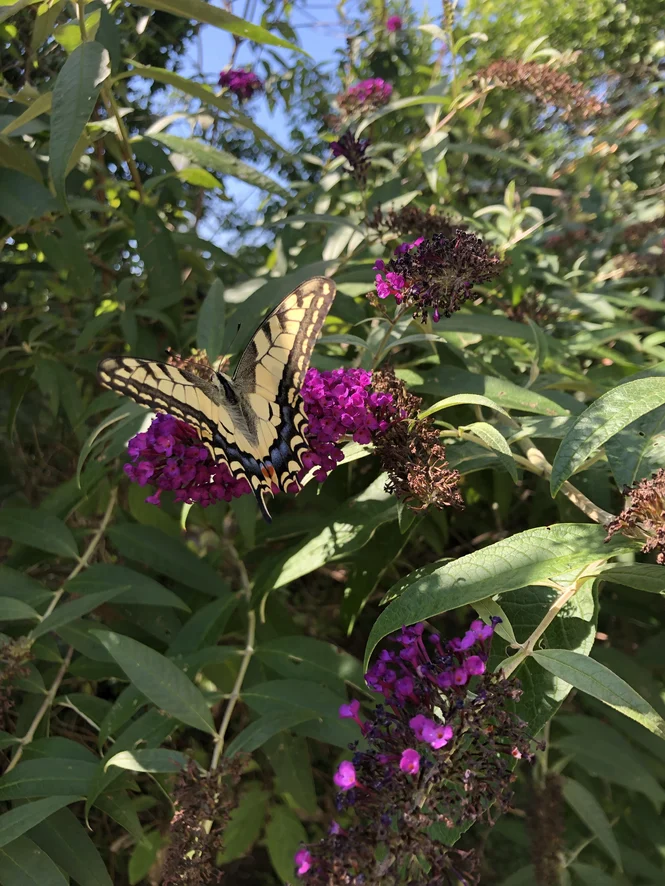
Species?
Papilio machaon
